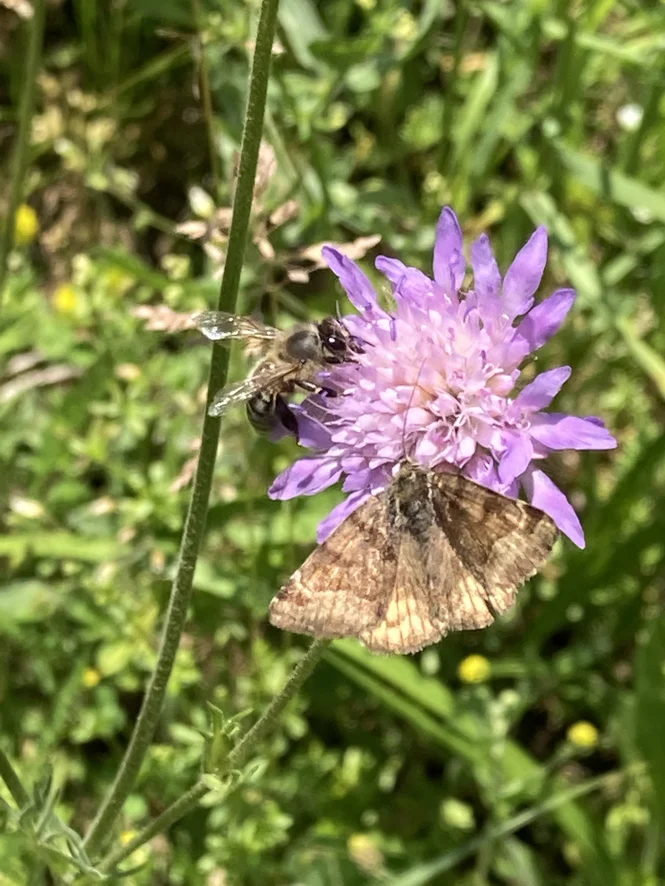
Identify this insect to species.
Euclidia glyphica
